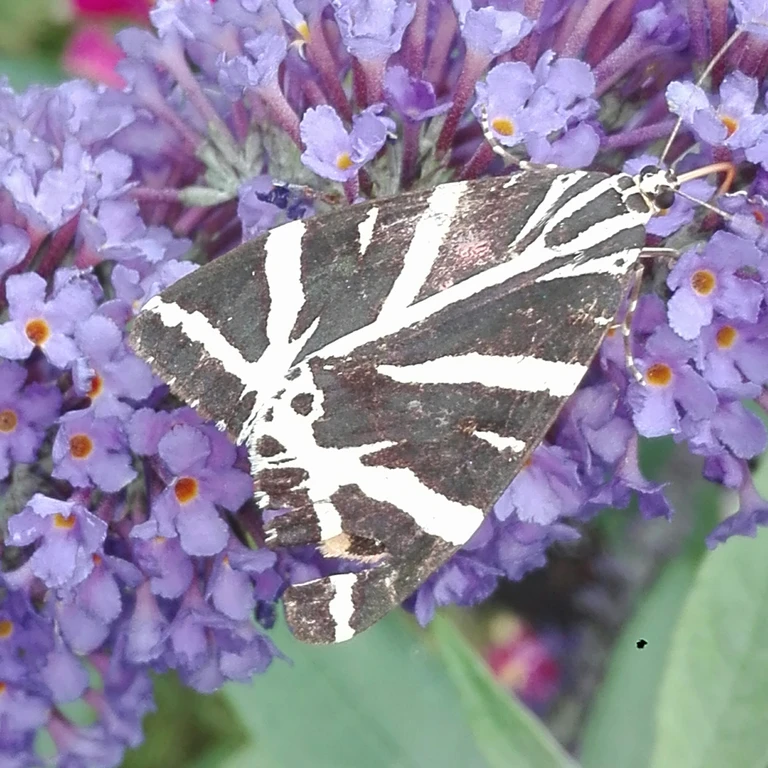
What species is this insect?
Euplagia quadripunctaria
